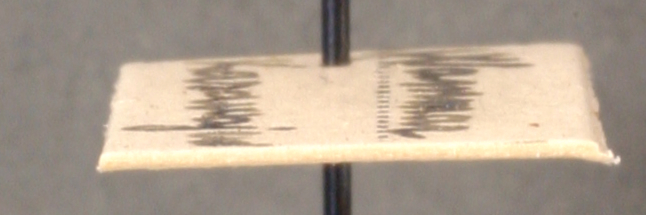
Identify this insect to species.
Crematogaster karawaiewi
